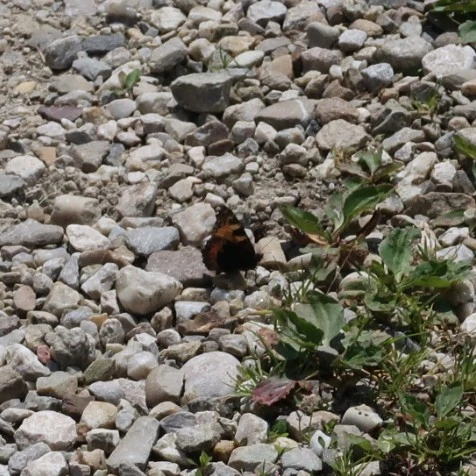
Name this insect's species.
Aglais urticae
